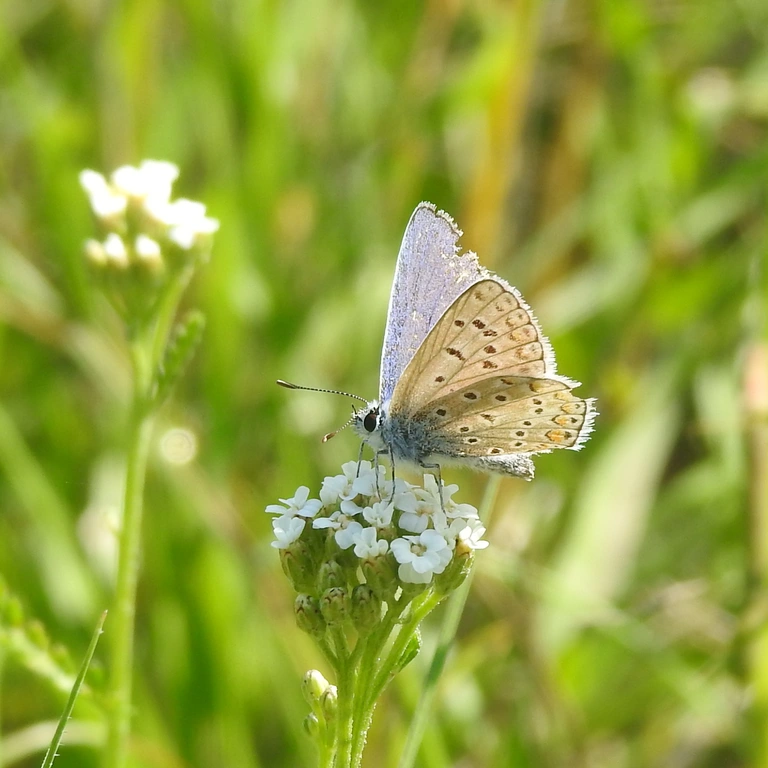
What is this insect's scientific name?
Polyommatus icarus
